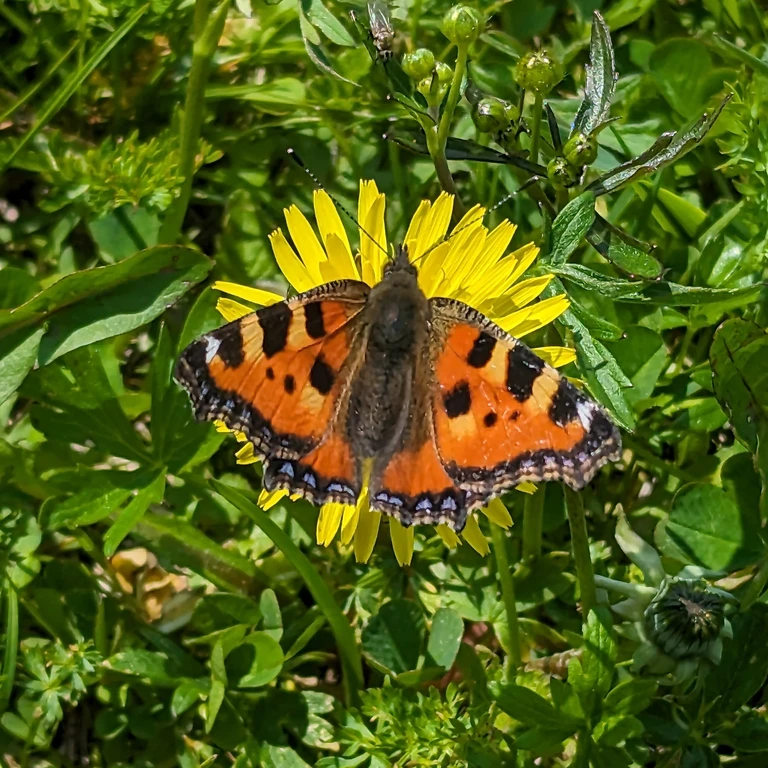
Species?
Aglais urticae
